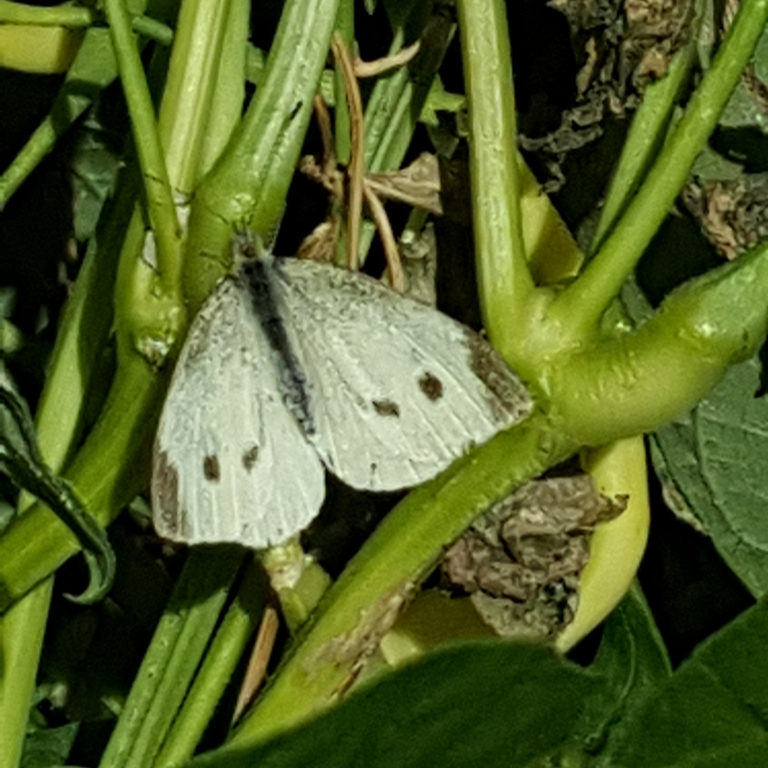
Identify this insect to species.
Pieris rapae
